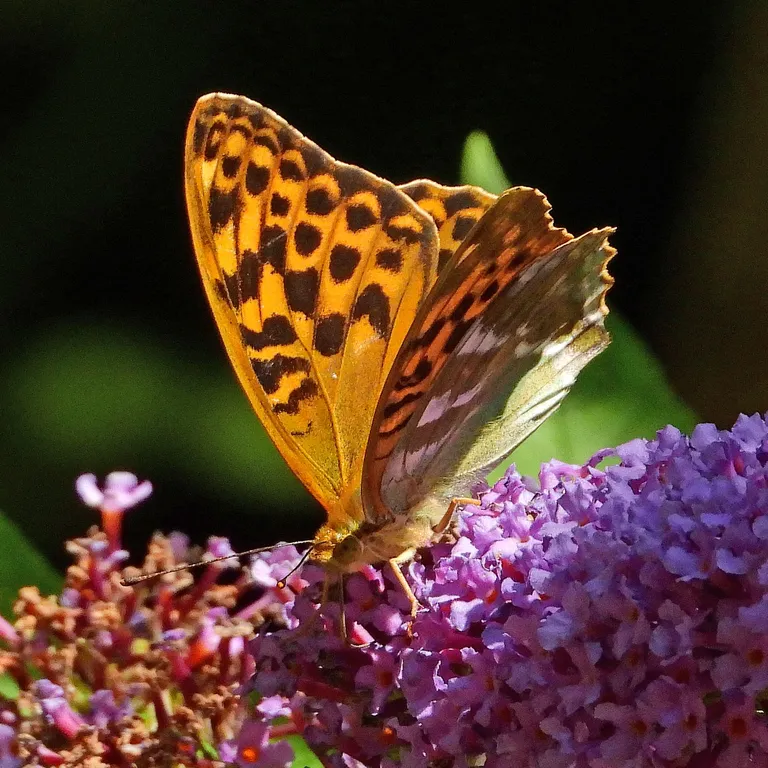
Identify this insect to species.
Argynnis paphia
